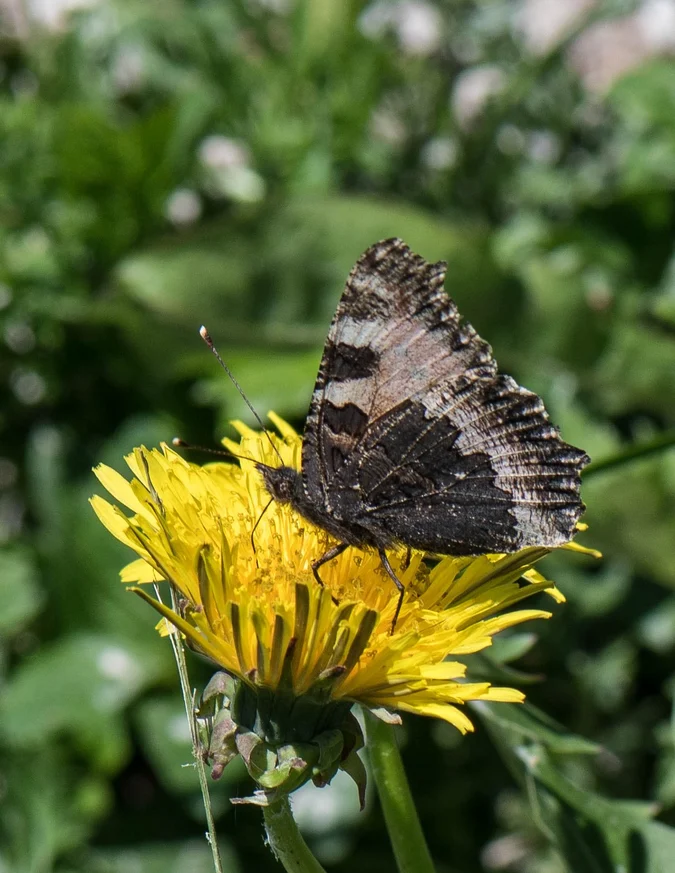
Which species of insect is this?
Aglais urticae
